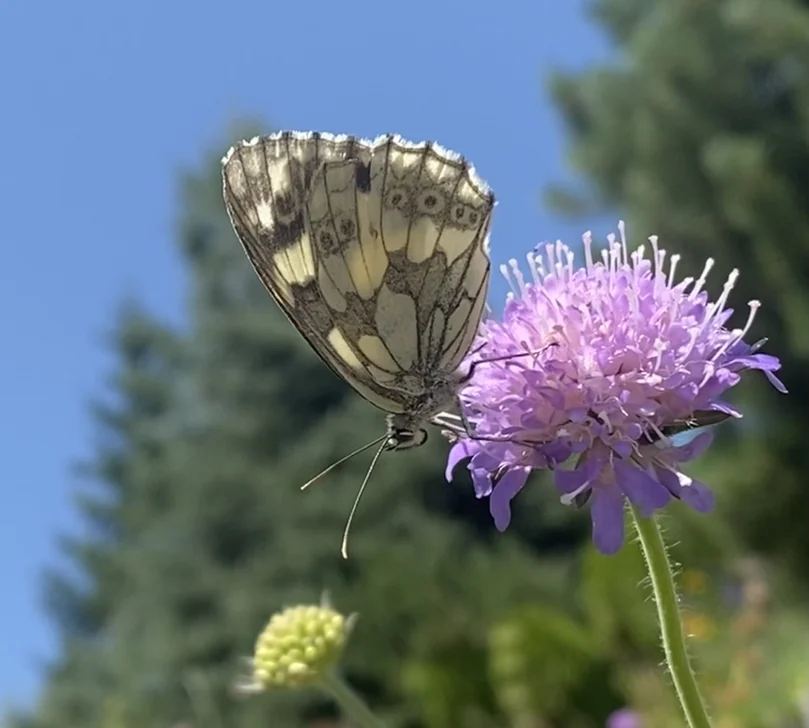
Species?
Melanargia galathea
